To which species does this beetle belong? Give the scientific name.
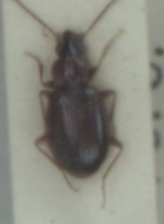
Ocys harpaloides
